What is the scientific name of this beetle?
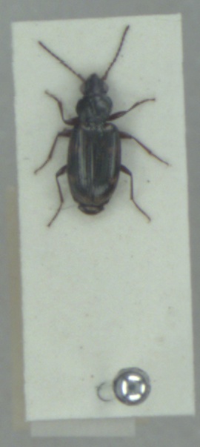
Bembidion varium
